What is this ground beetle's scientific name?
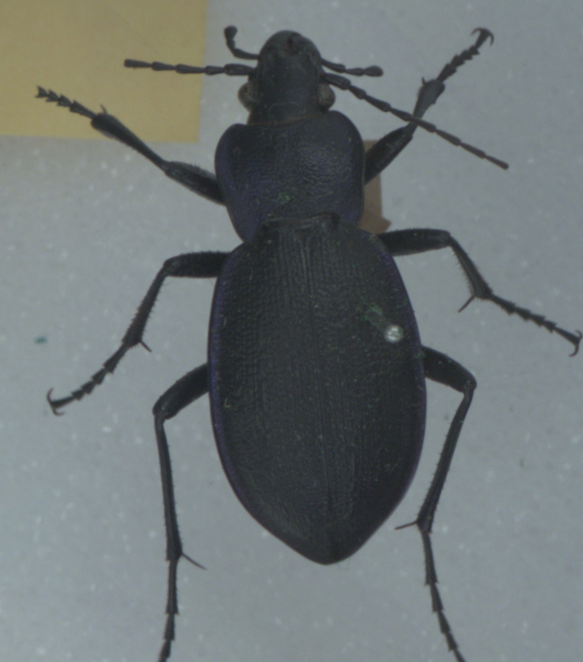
Carabus problematicus
